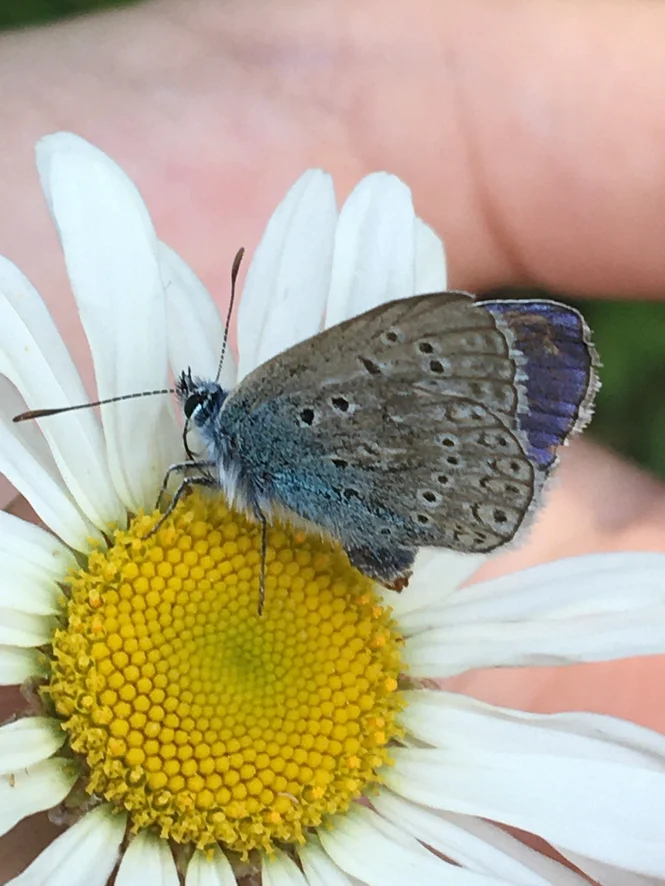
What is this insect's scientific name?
Polyommatus icarus
